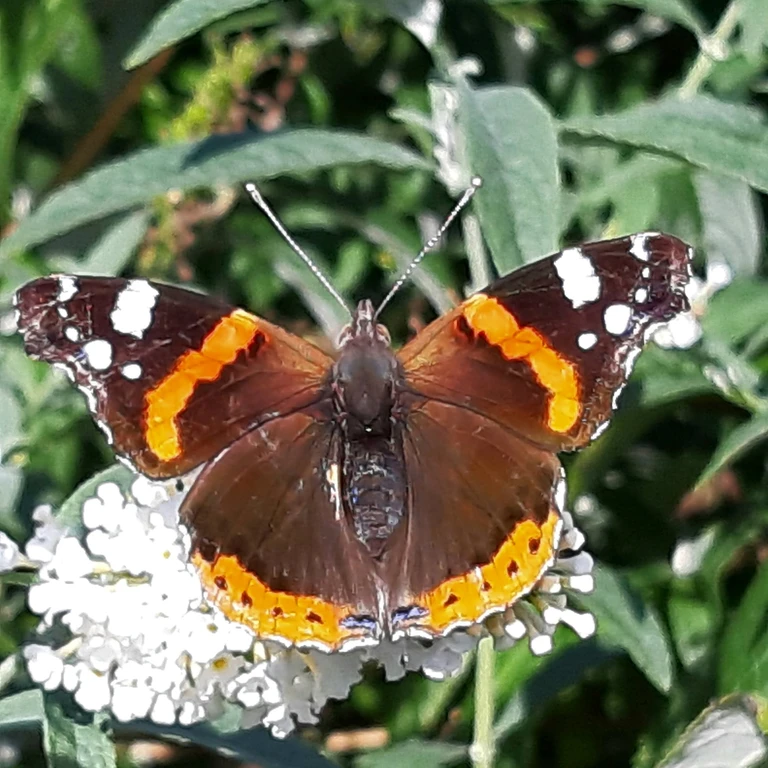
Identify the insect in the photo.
Vanessa atalanta
